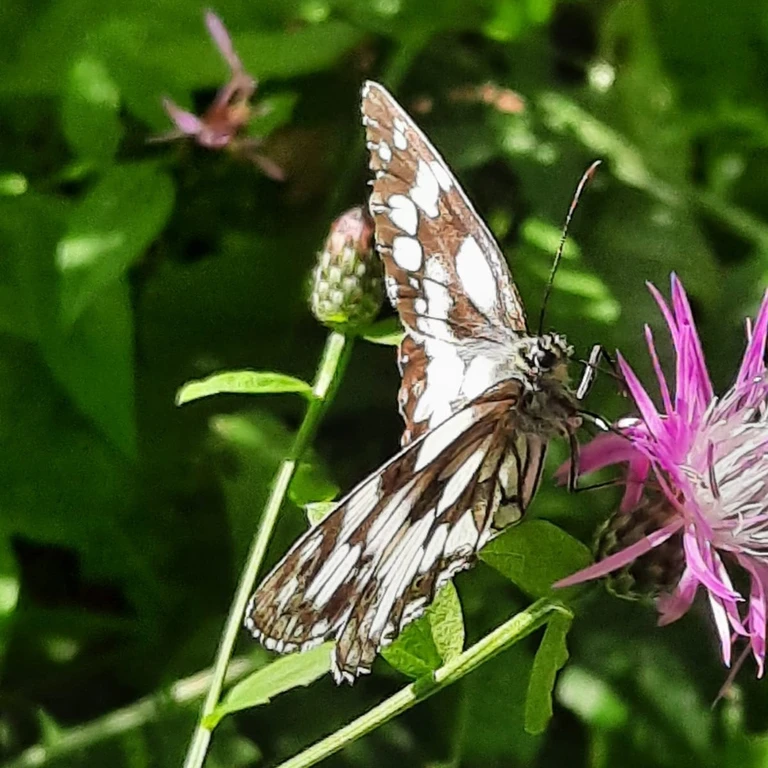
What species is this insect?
Melanargia galathea
